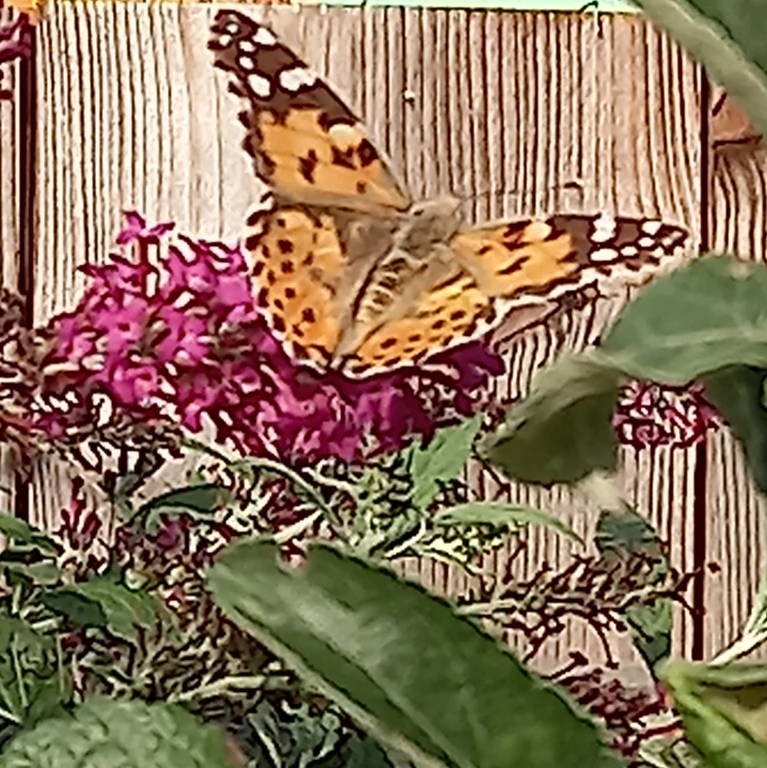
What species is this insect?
Vanessa cardui
